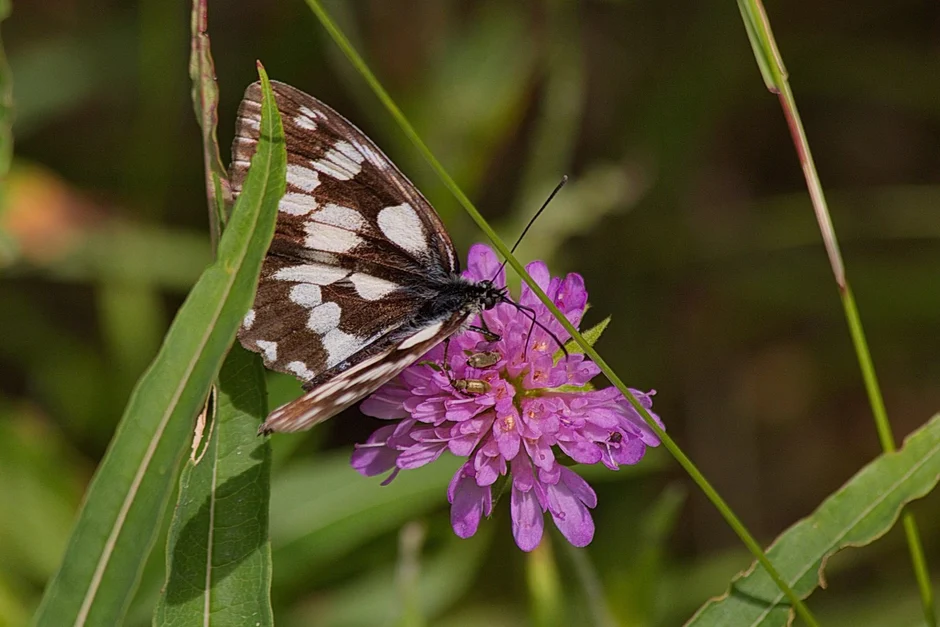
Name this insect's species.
Melanargia galathea
